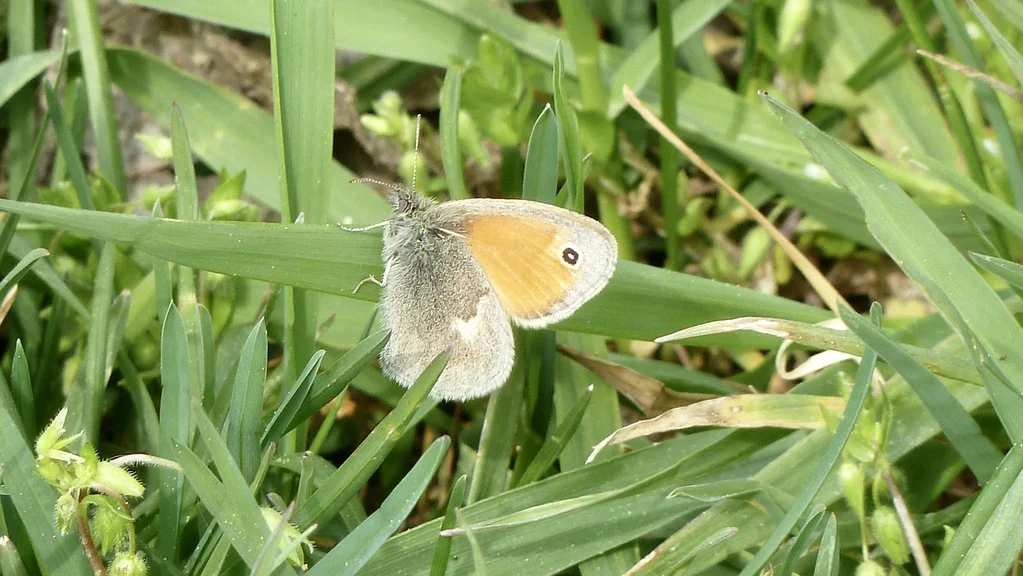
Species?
Coenonympha pamphilus
